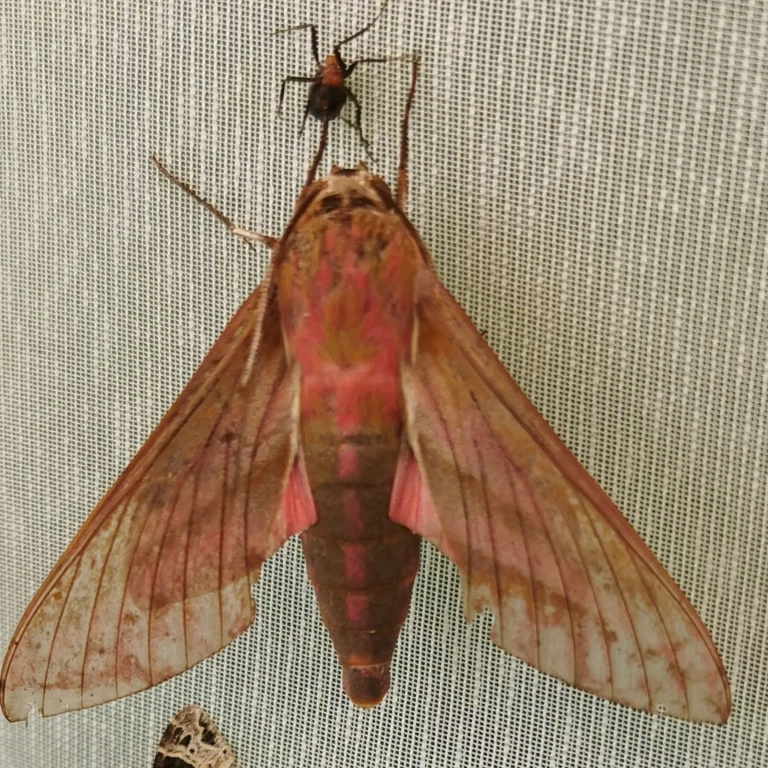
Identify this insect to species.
Deilephila elpenor
